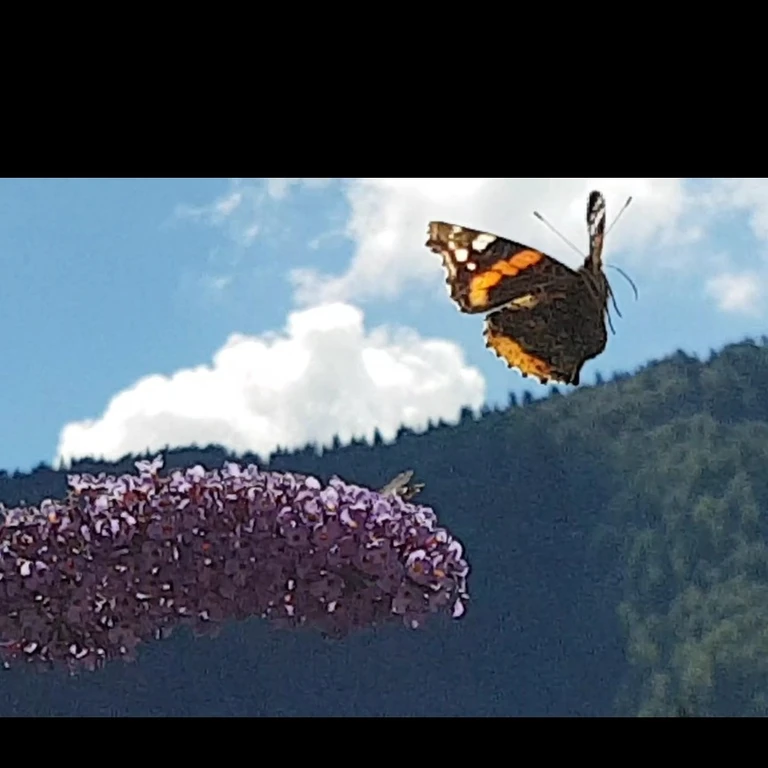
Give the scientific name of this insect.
Vanessa atalanta
